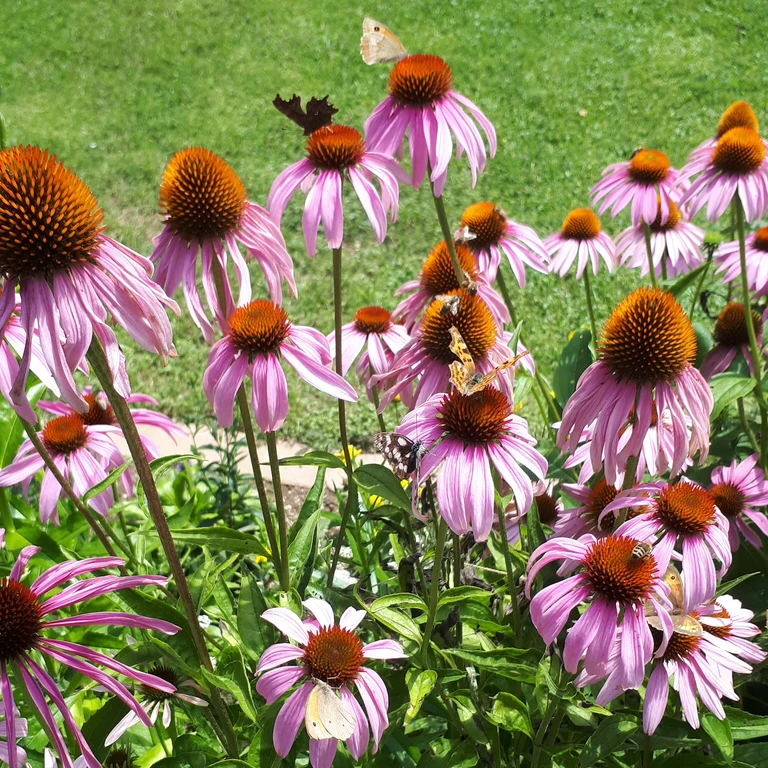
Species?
Melanargia galathea
